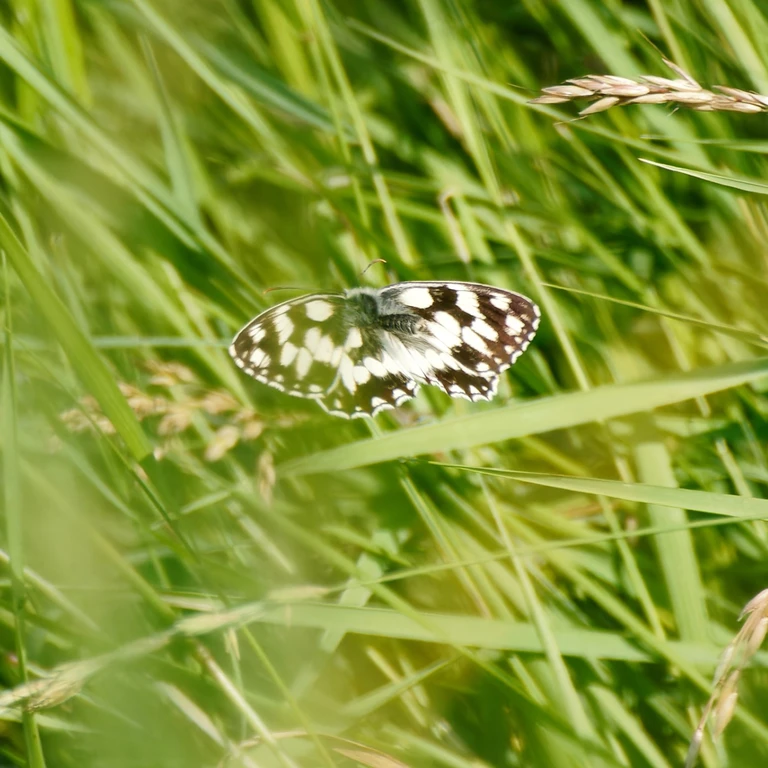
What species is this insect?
Melanargia galathea
